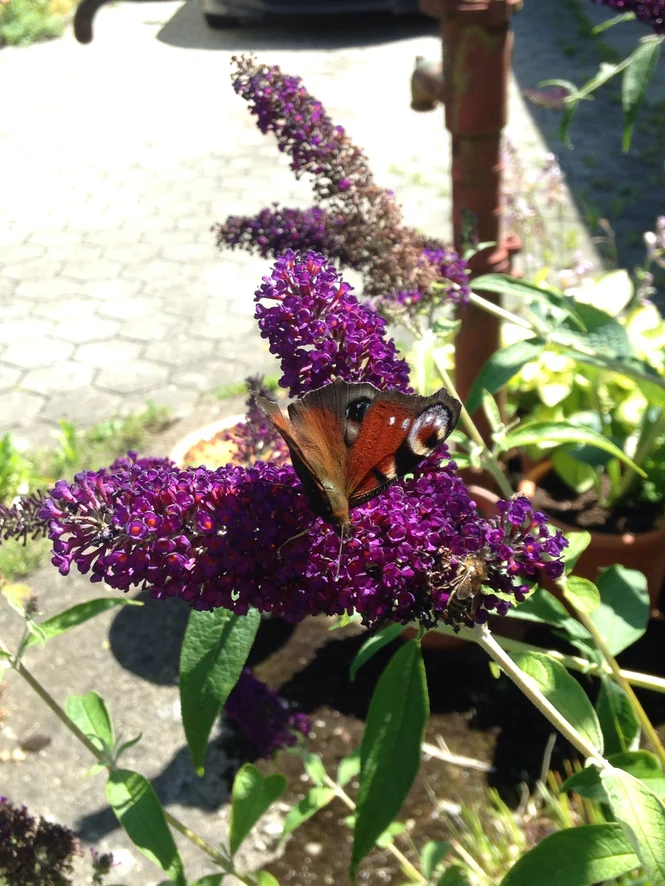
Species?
Aglais io
